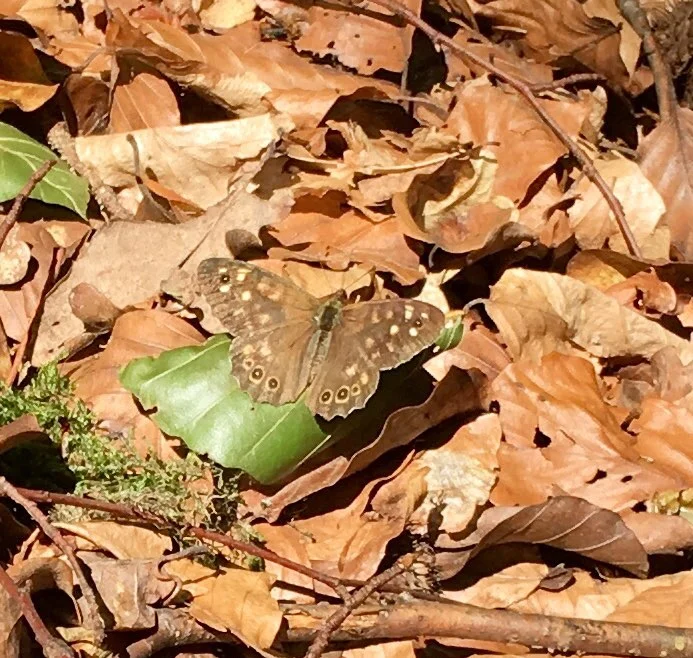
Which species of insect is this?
Pararge aegeria
